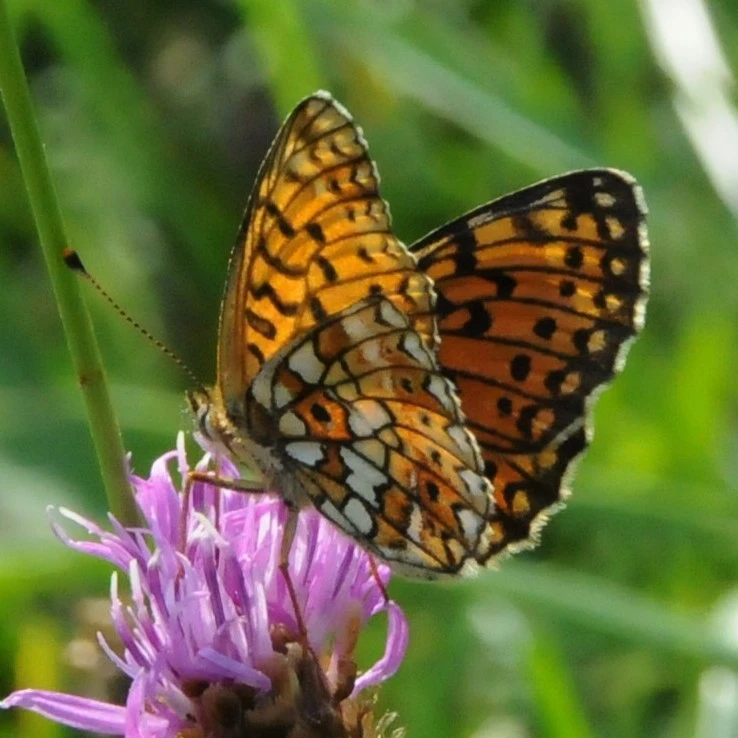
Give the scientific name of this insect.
Boloria selene
